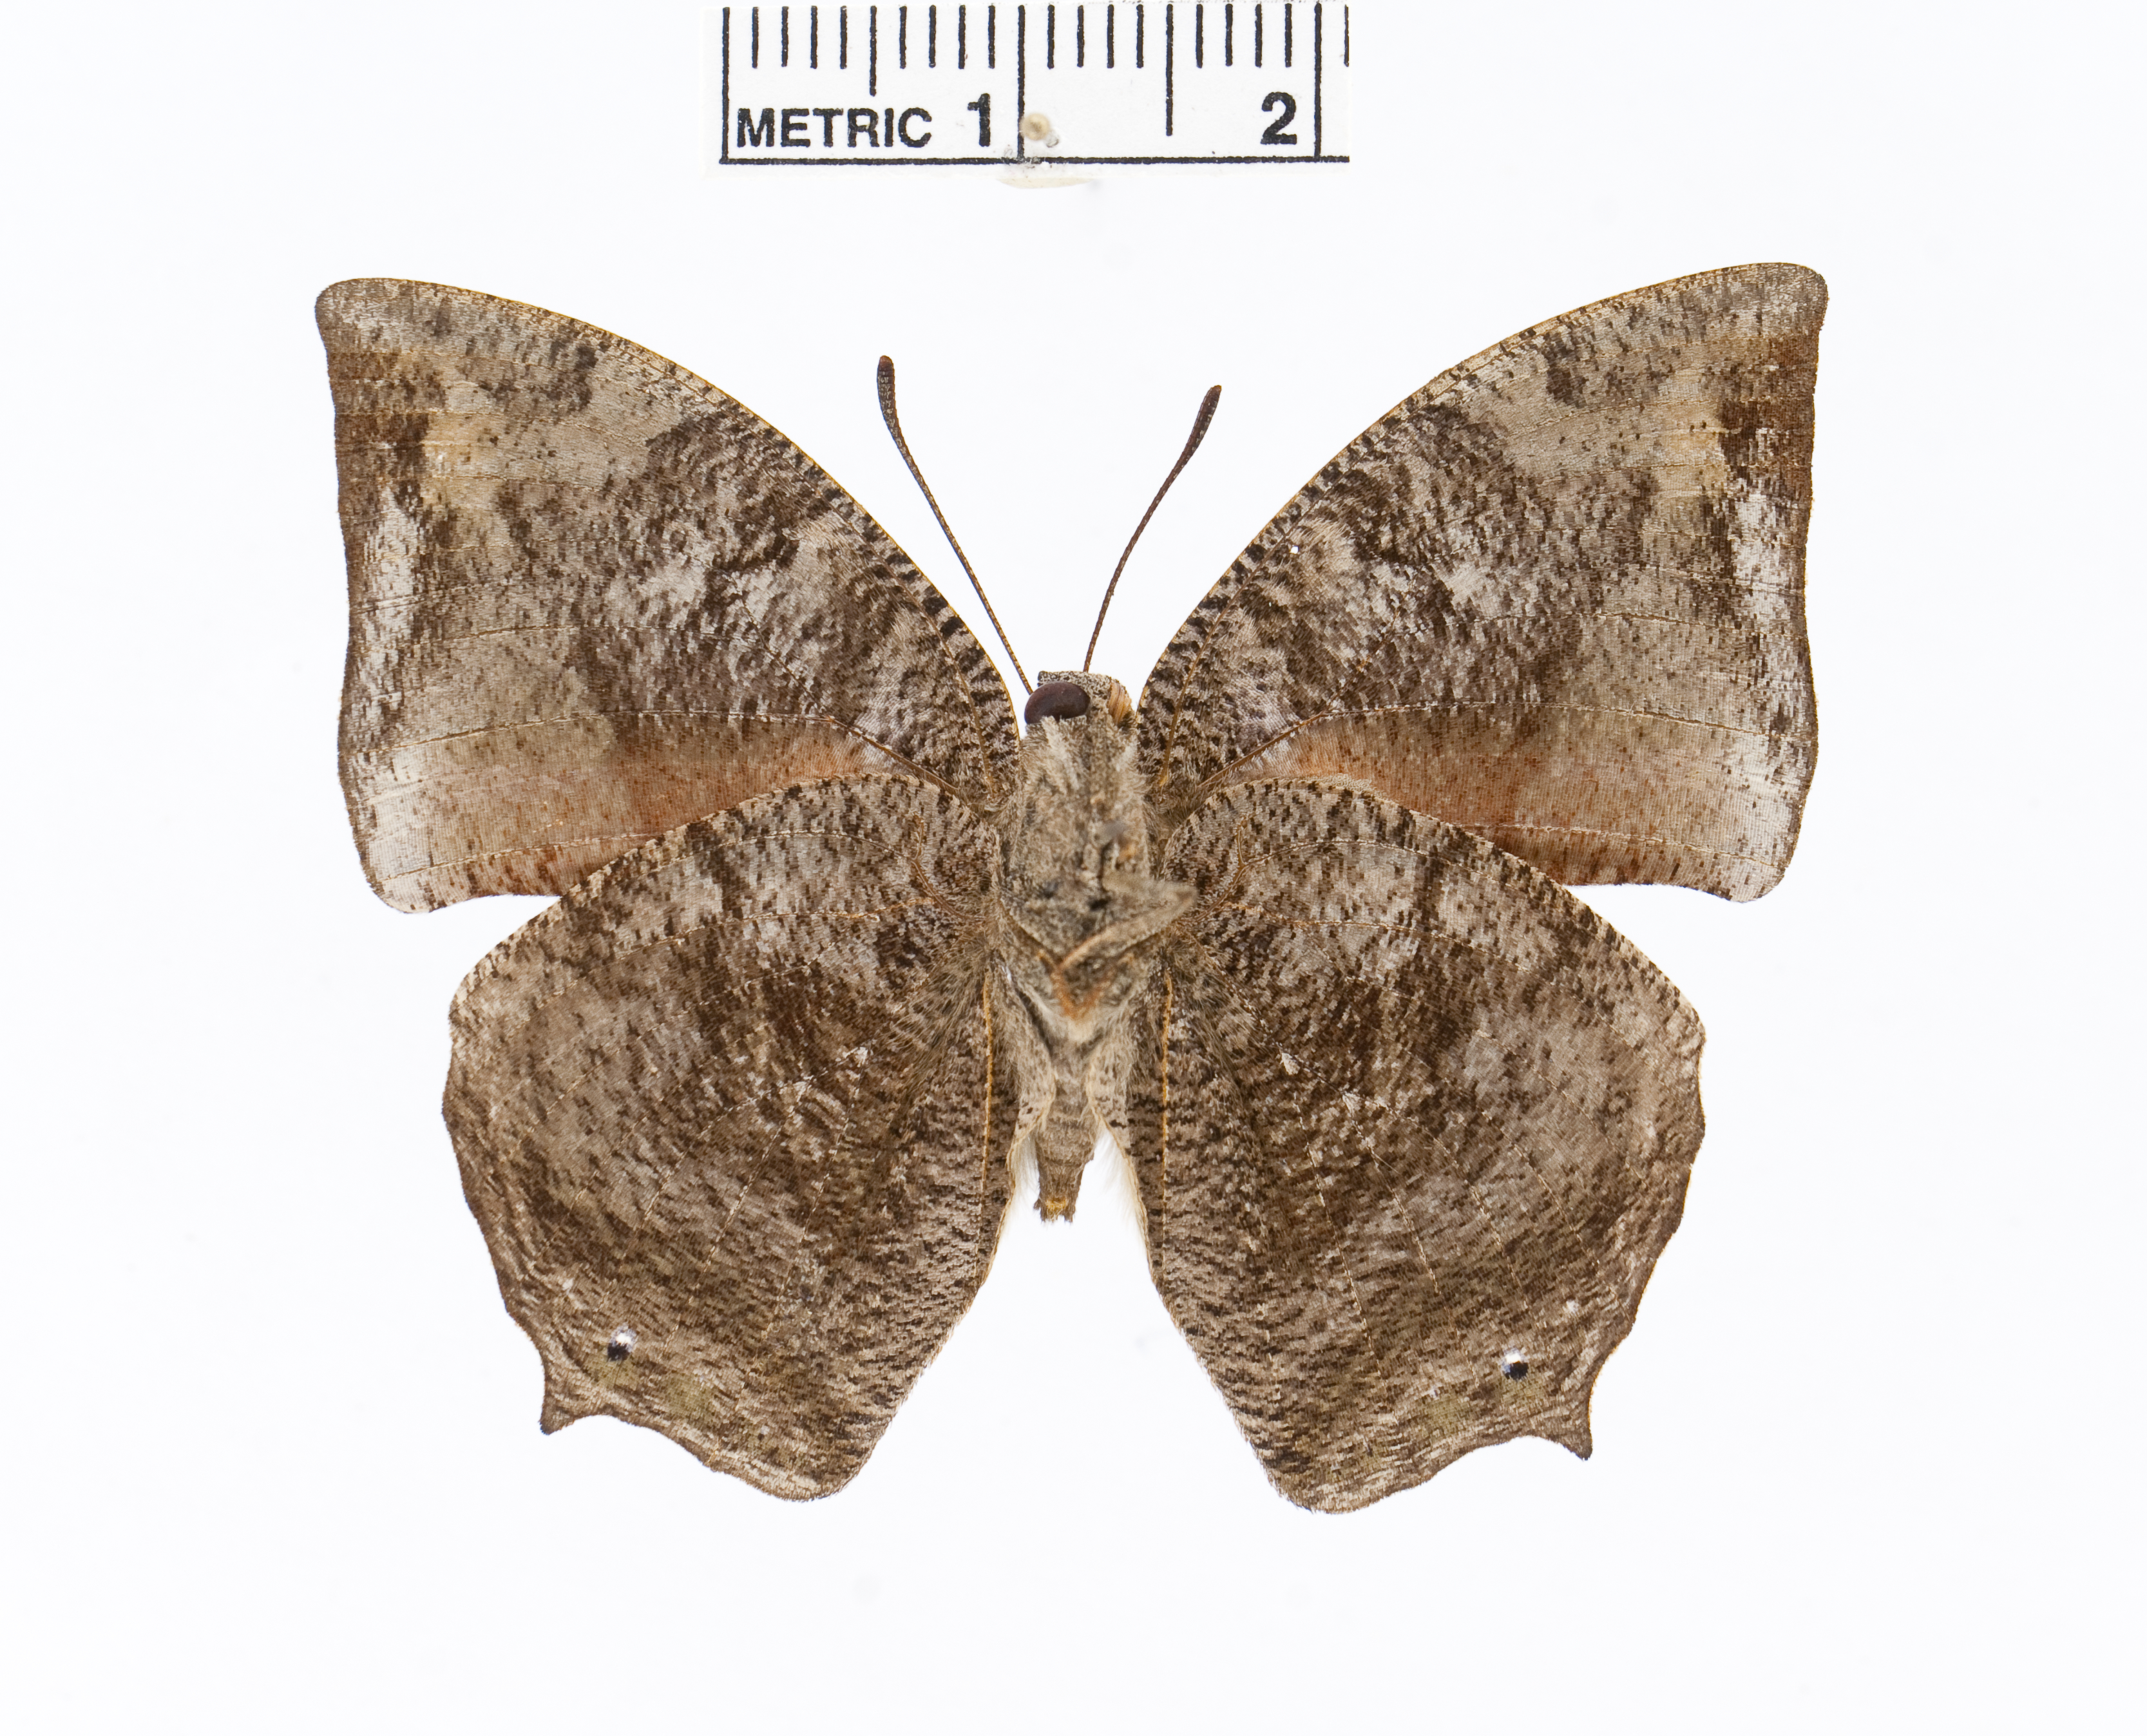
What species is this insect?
Memphis xenocles
